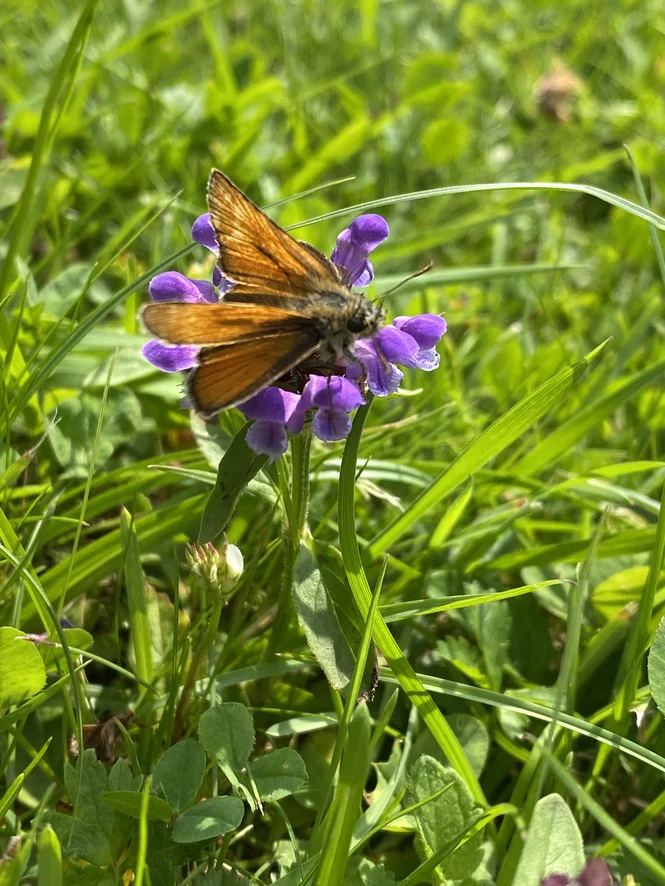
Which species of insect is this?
Ochlodes sylvanus (also Ochlodes venata)
